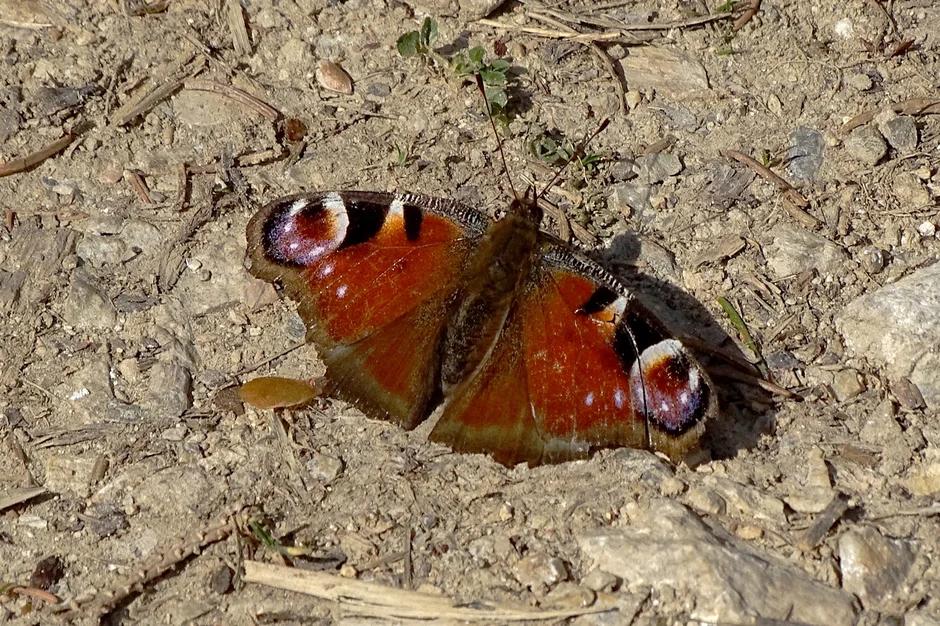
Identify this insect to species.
Aglais io
